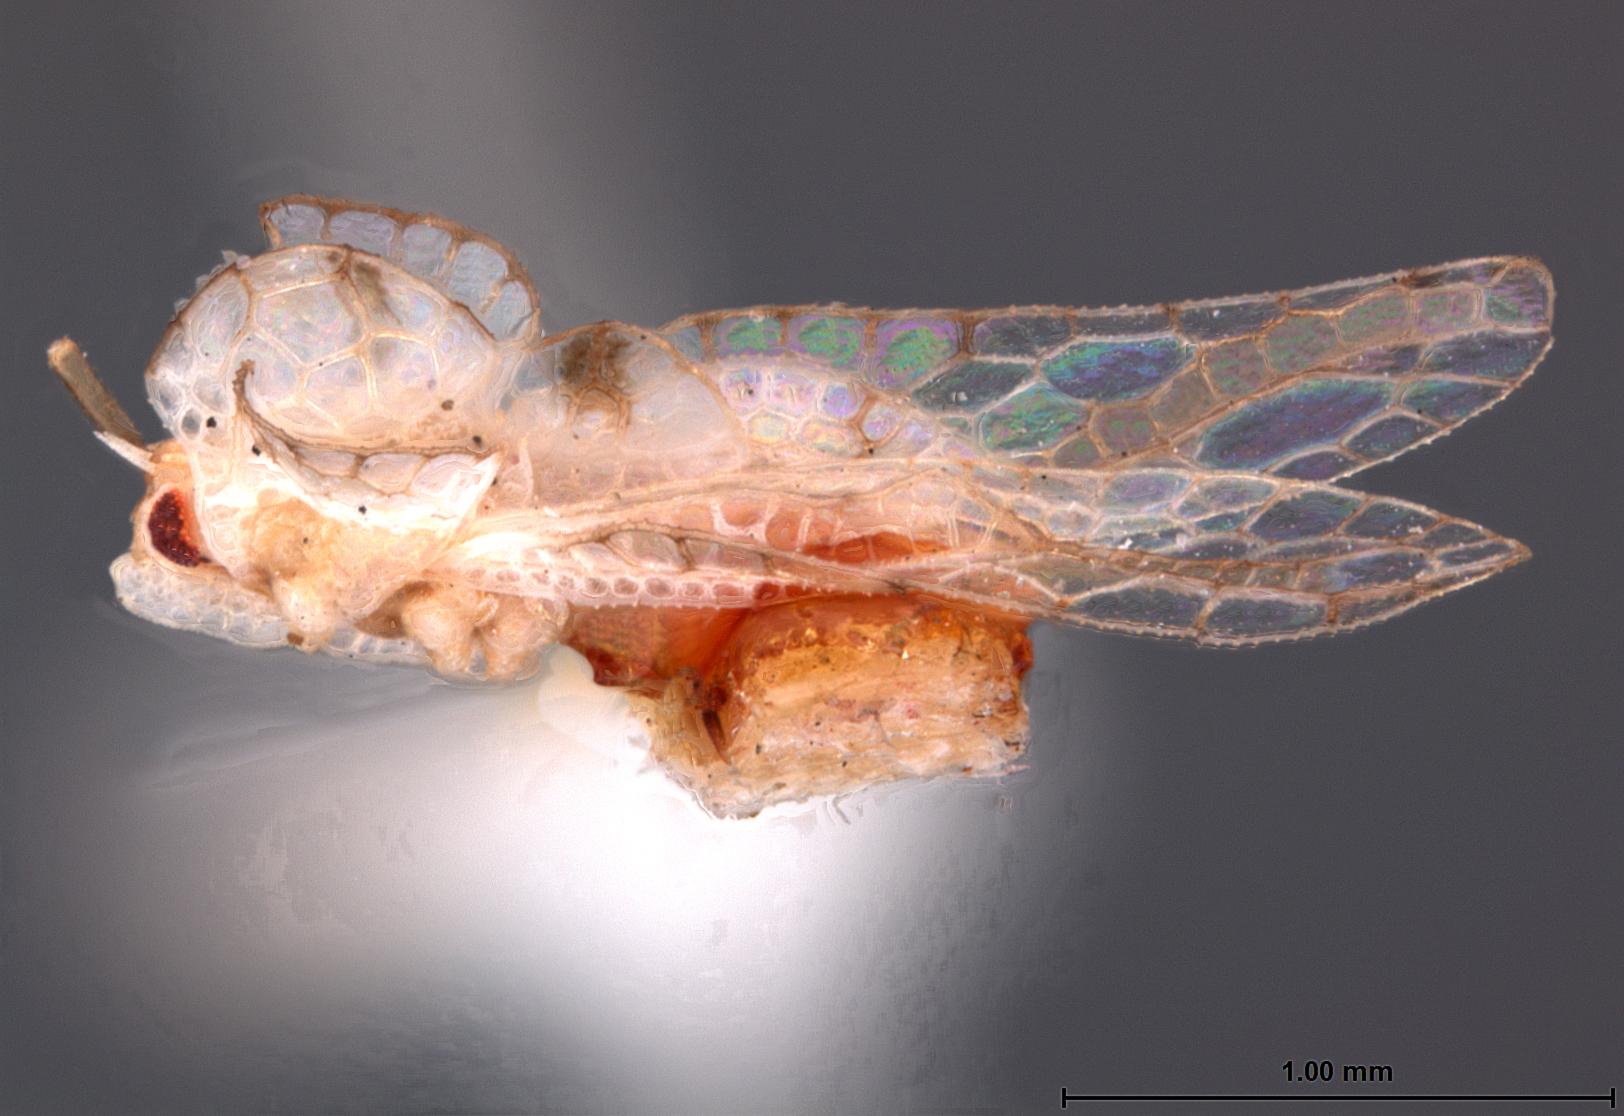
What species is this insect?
Leptopharsa cubana
